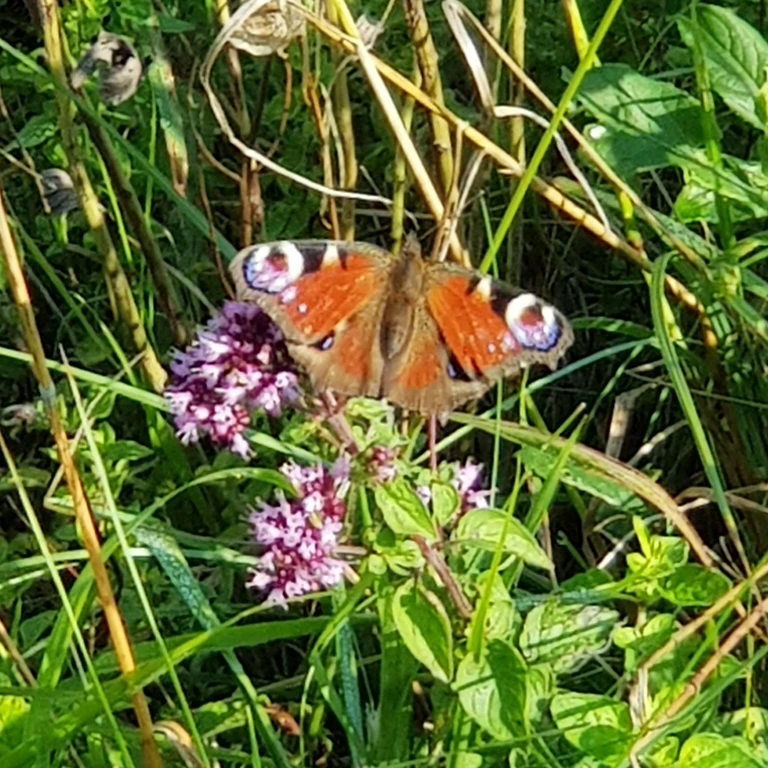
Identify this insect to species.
Aglais io
